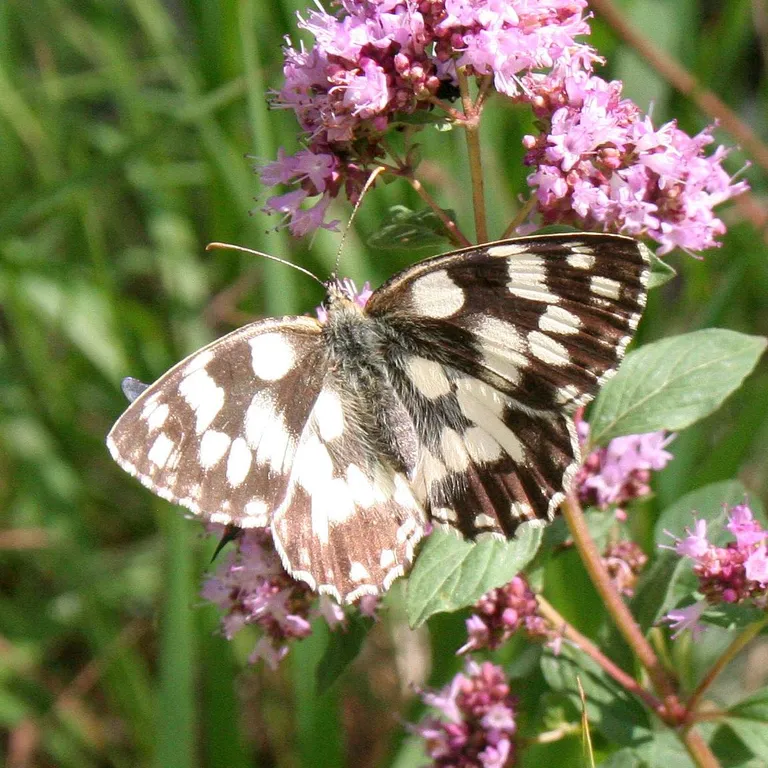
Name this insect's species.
Melanargia galathea
